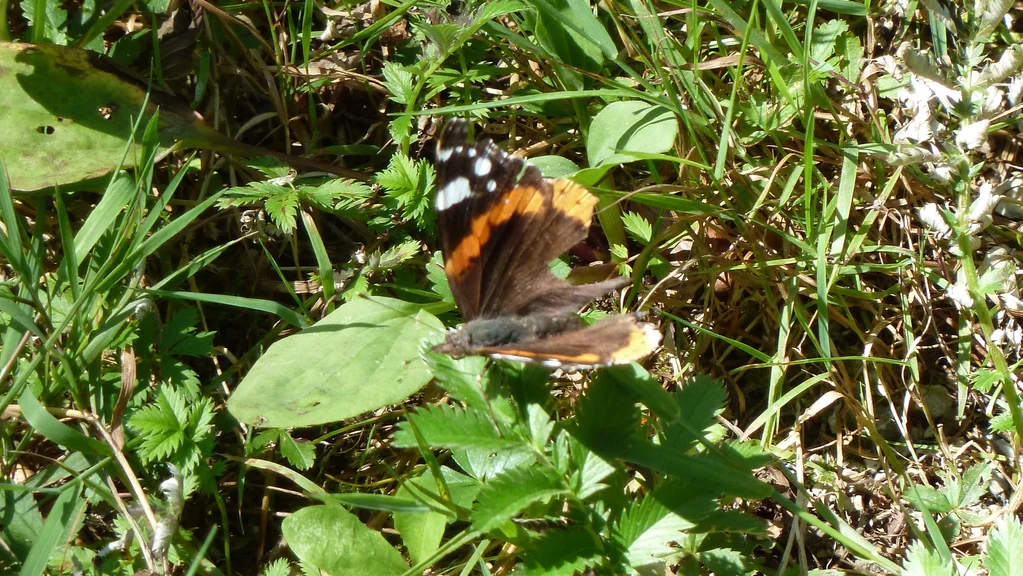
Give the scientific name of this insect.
Vanessa atalanta
